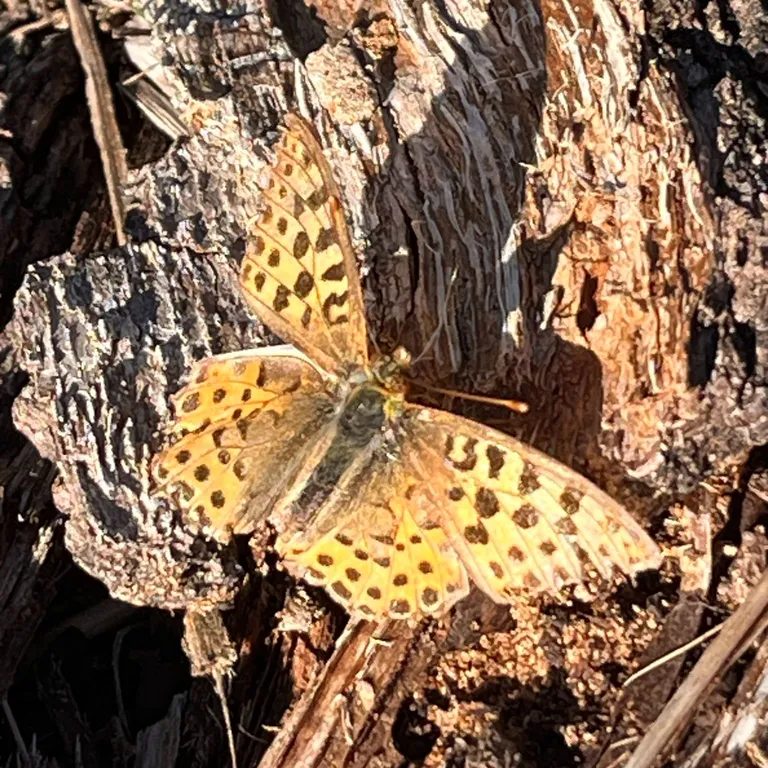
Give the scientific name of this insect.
Issoria lathonia
